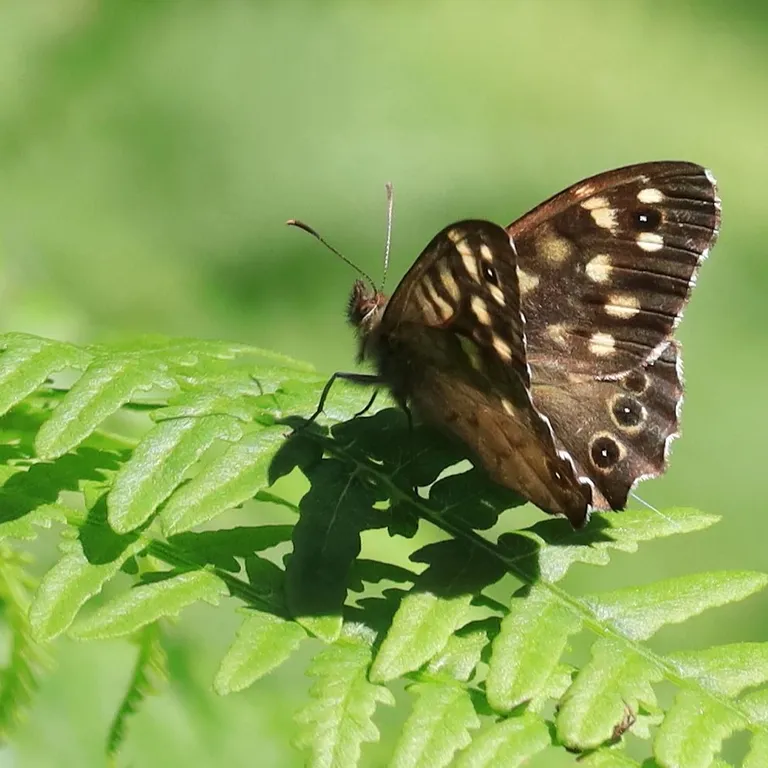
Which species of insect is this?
Pararge aegeria
